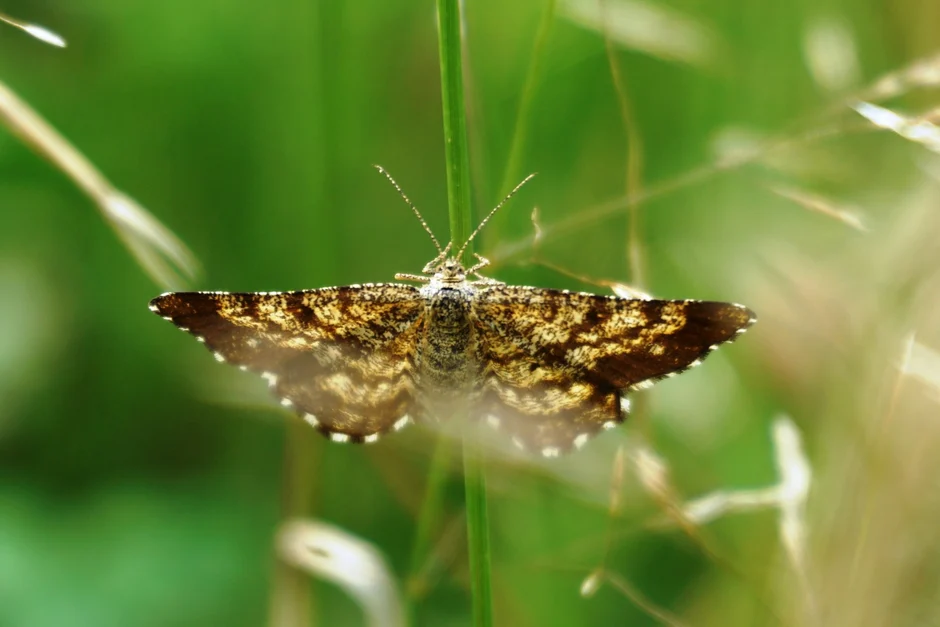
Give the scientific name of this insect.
Ematurga atomaria
